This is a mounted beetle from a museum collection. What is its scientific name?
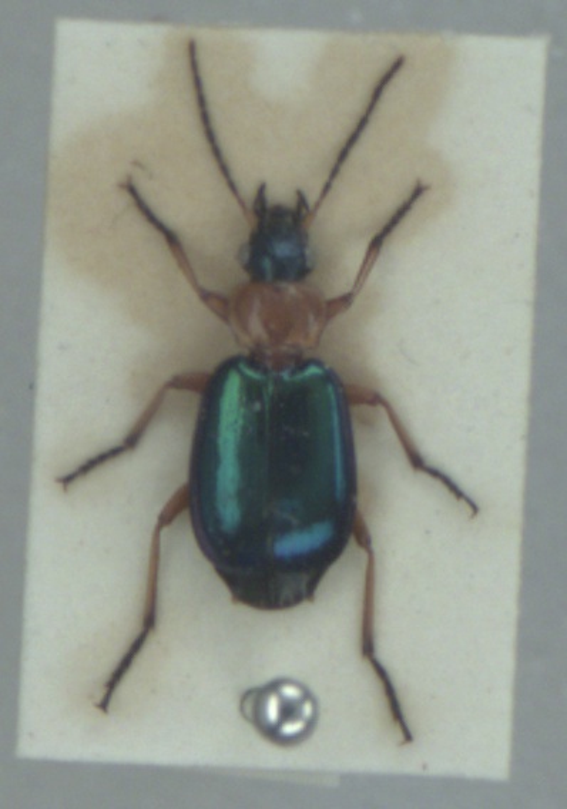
Lebia chlorocephala
